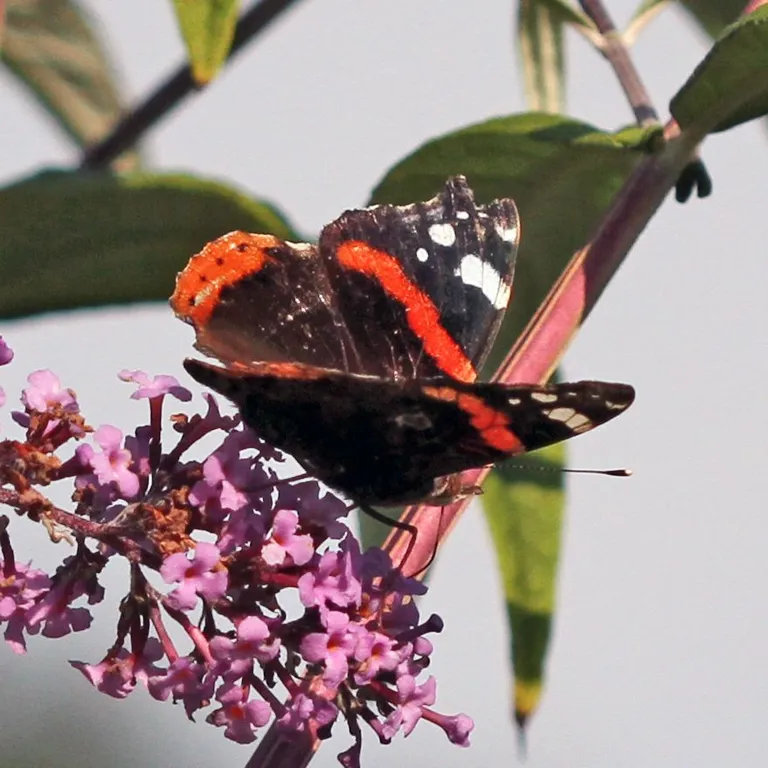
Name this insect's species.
Vanessa atalanta
